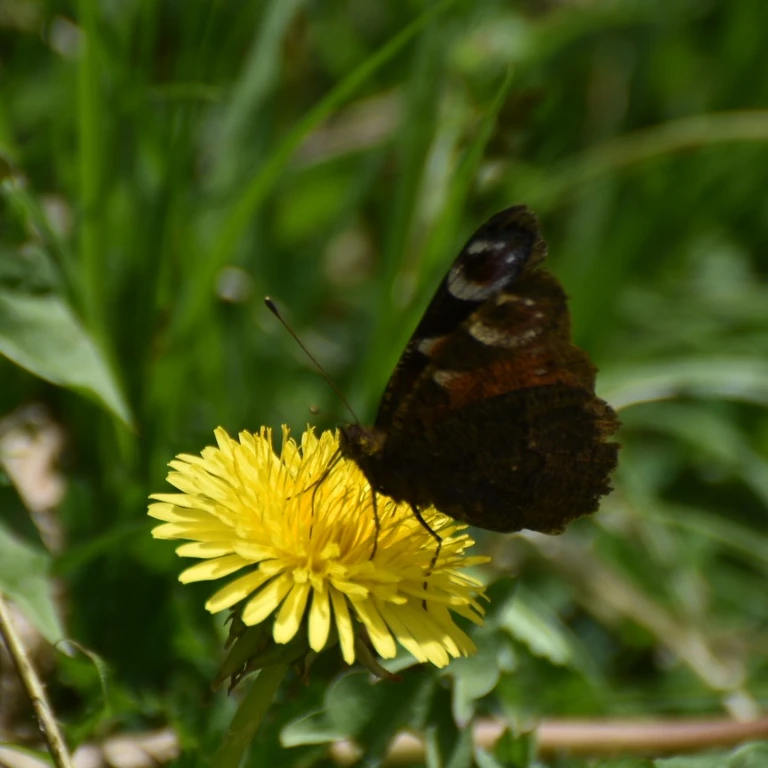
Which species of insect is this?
Aglais io
